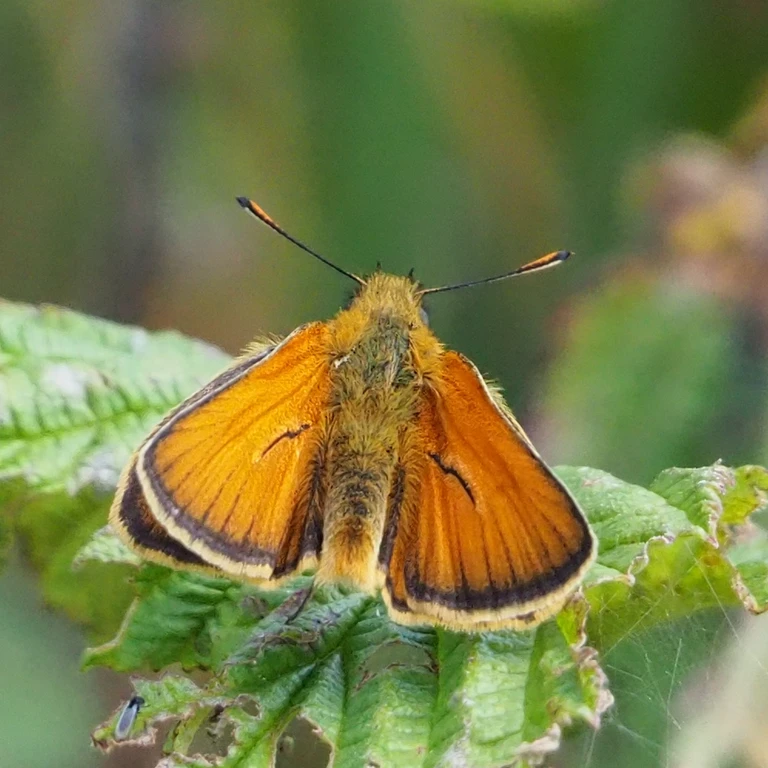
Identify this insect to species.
Thymelicus sylvestris
